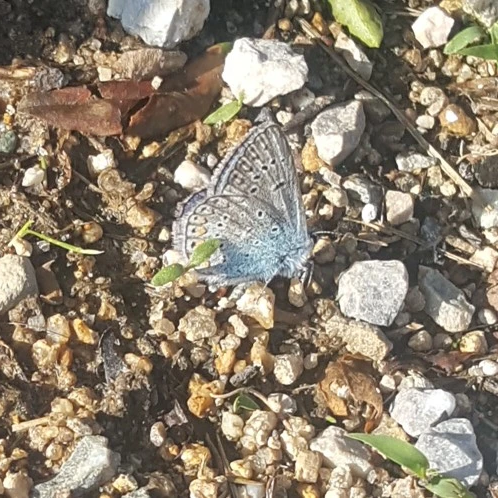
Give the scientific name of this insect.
Polyommatus icarus
